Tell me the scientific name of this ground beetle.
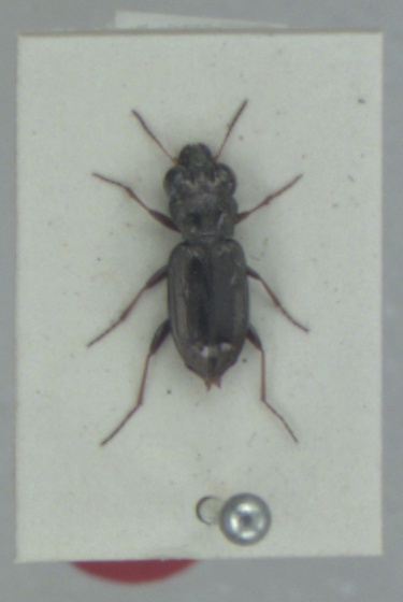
Notiophilus rufipes
